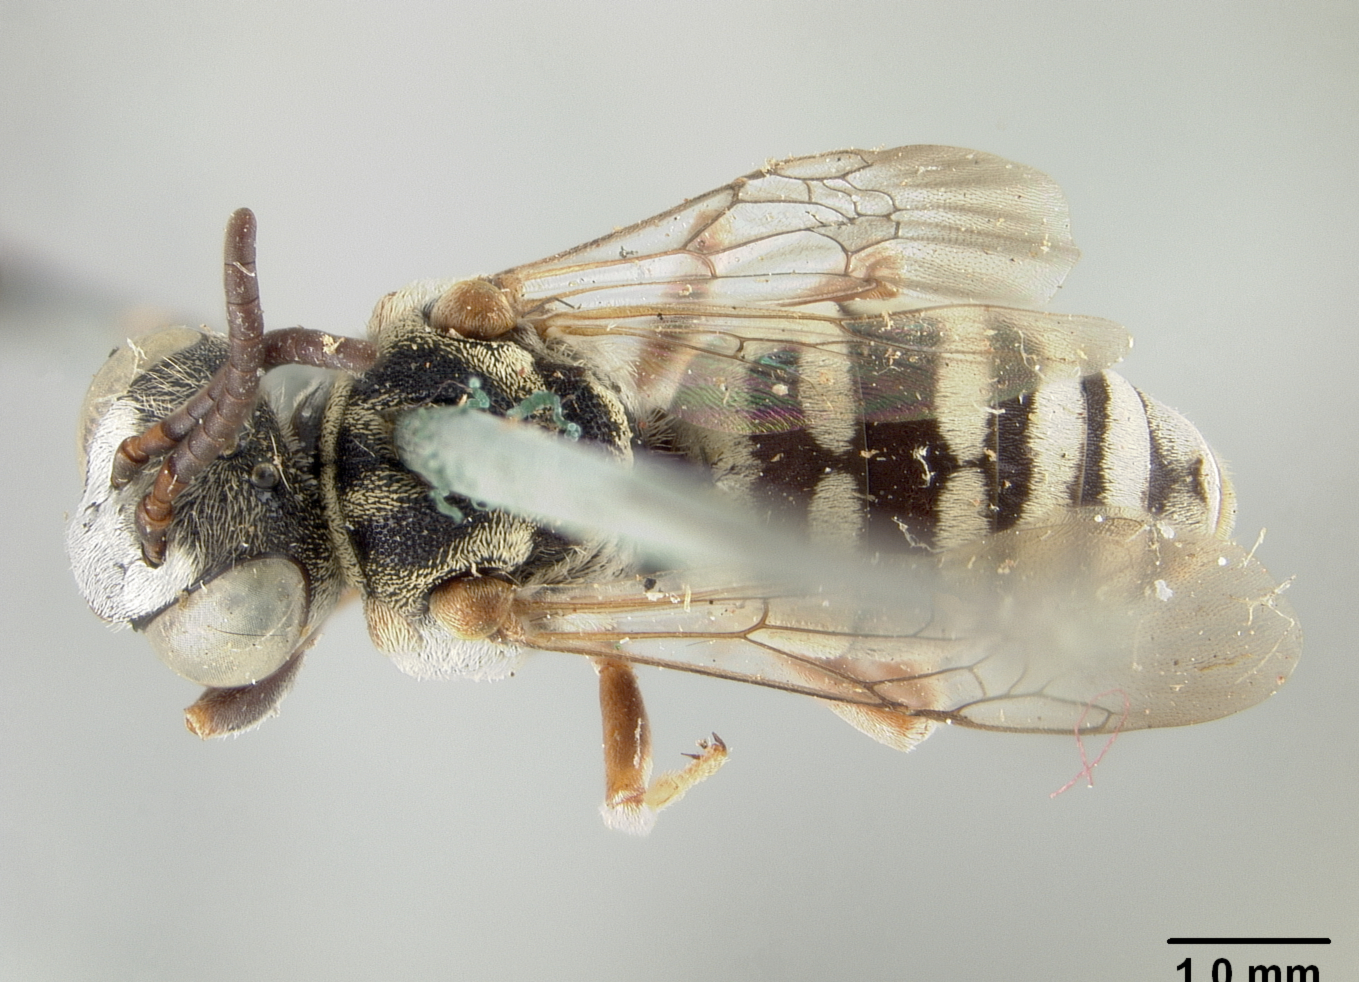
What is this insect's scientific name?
Epeolus beulahensis
